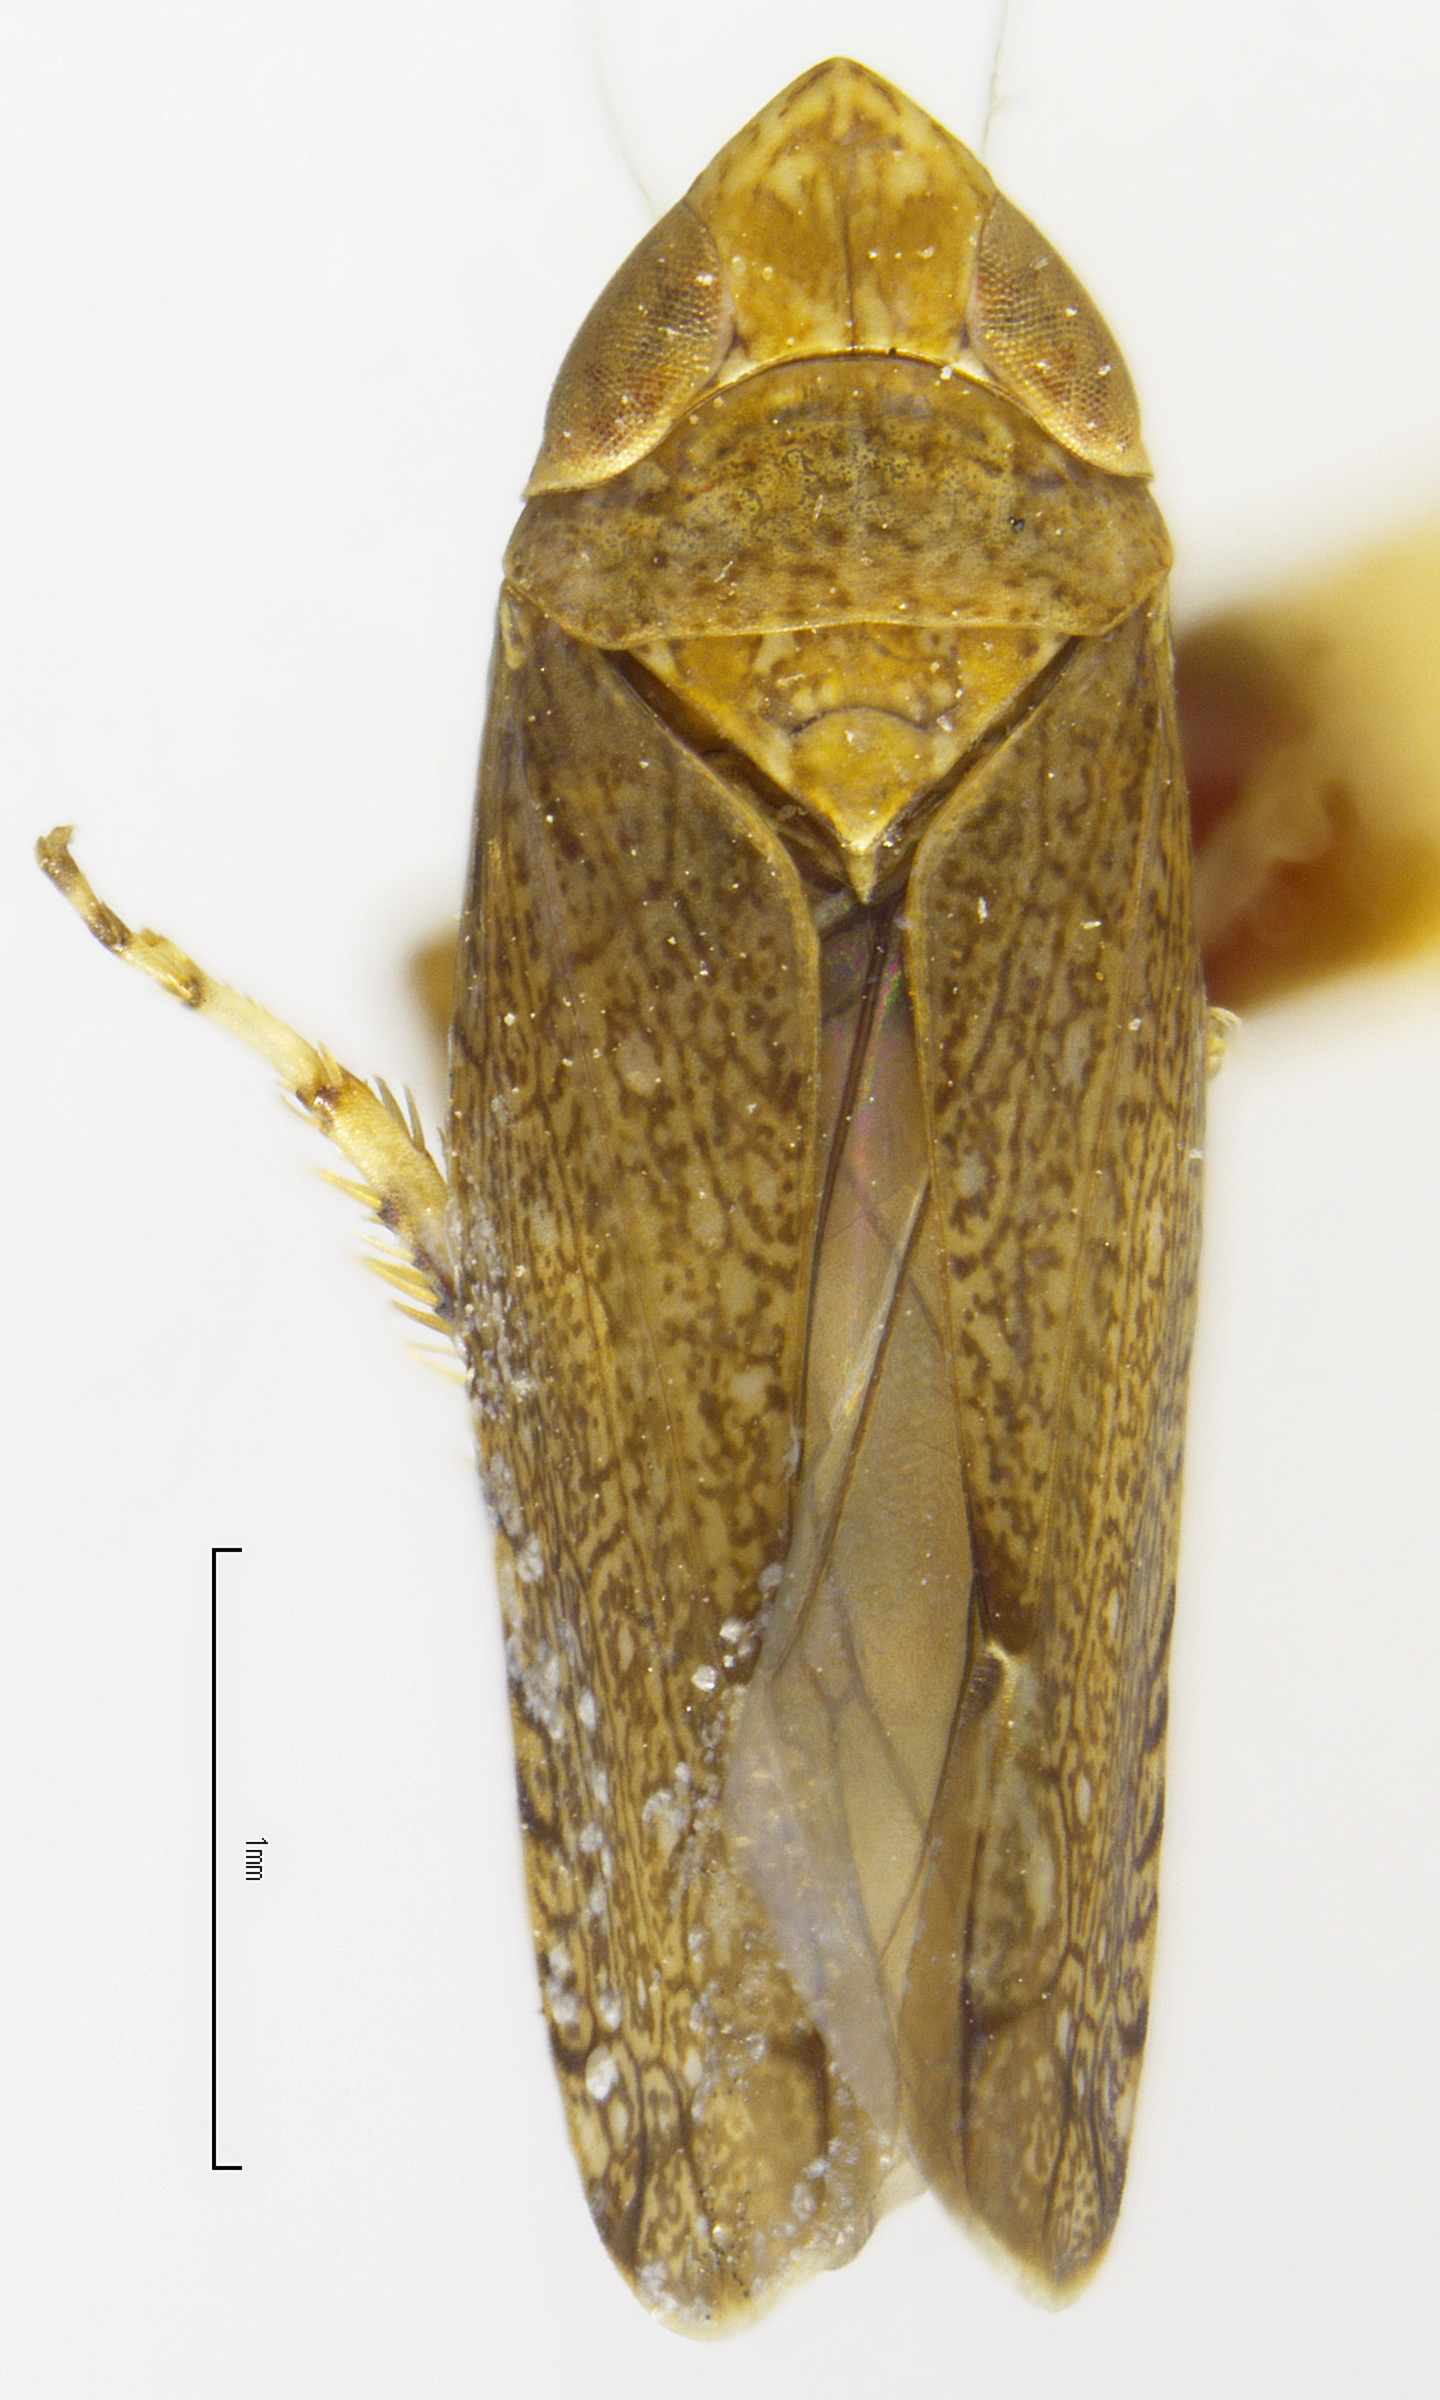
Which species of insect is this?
Nasutoideus andromus
